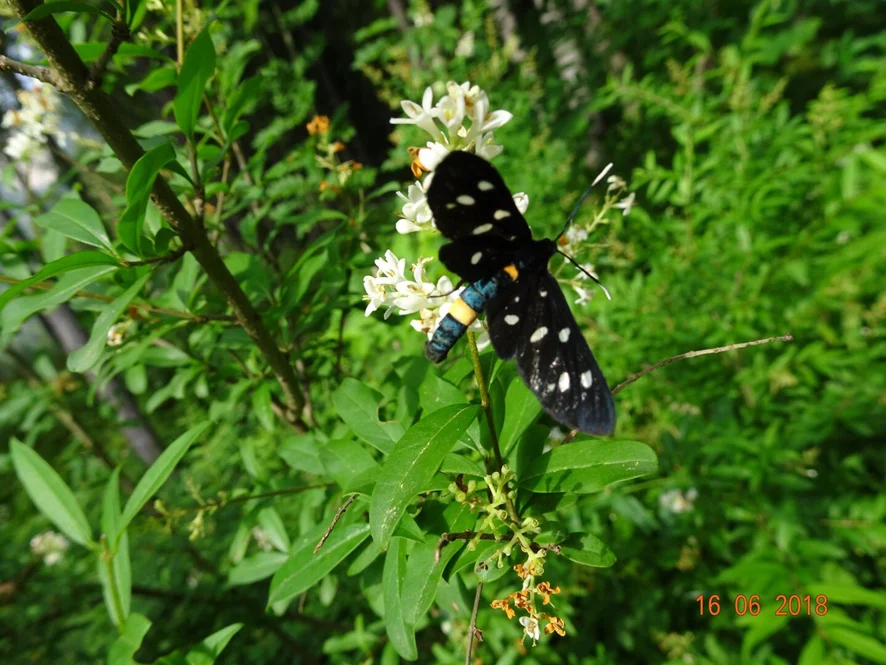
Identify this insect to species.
Amata phegea
